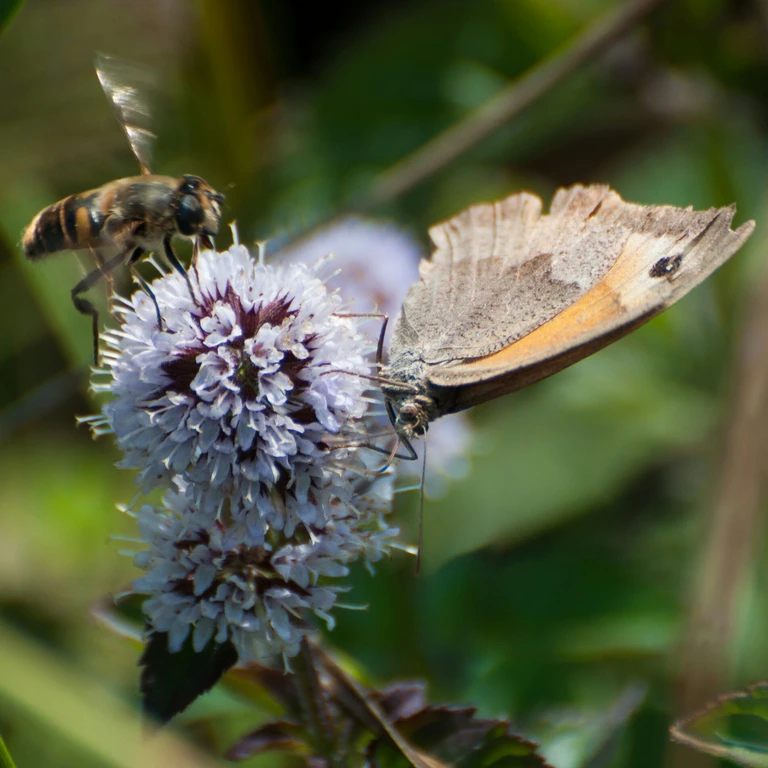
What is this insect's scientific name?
Maniola jurtina
